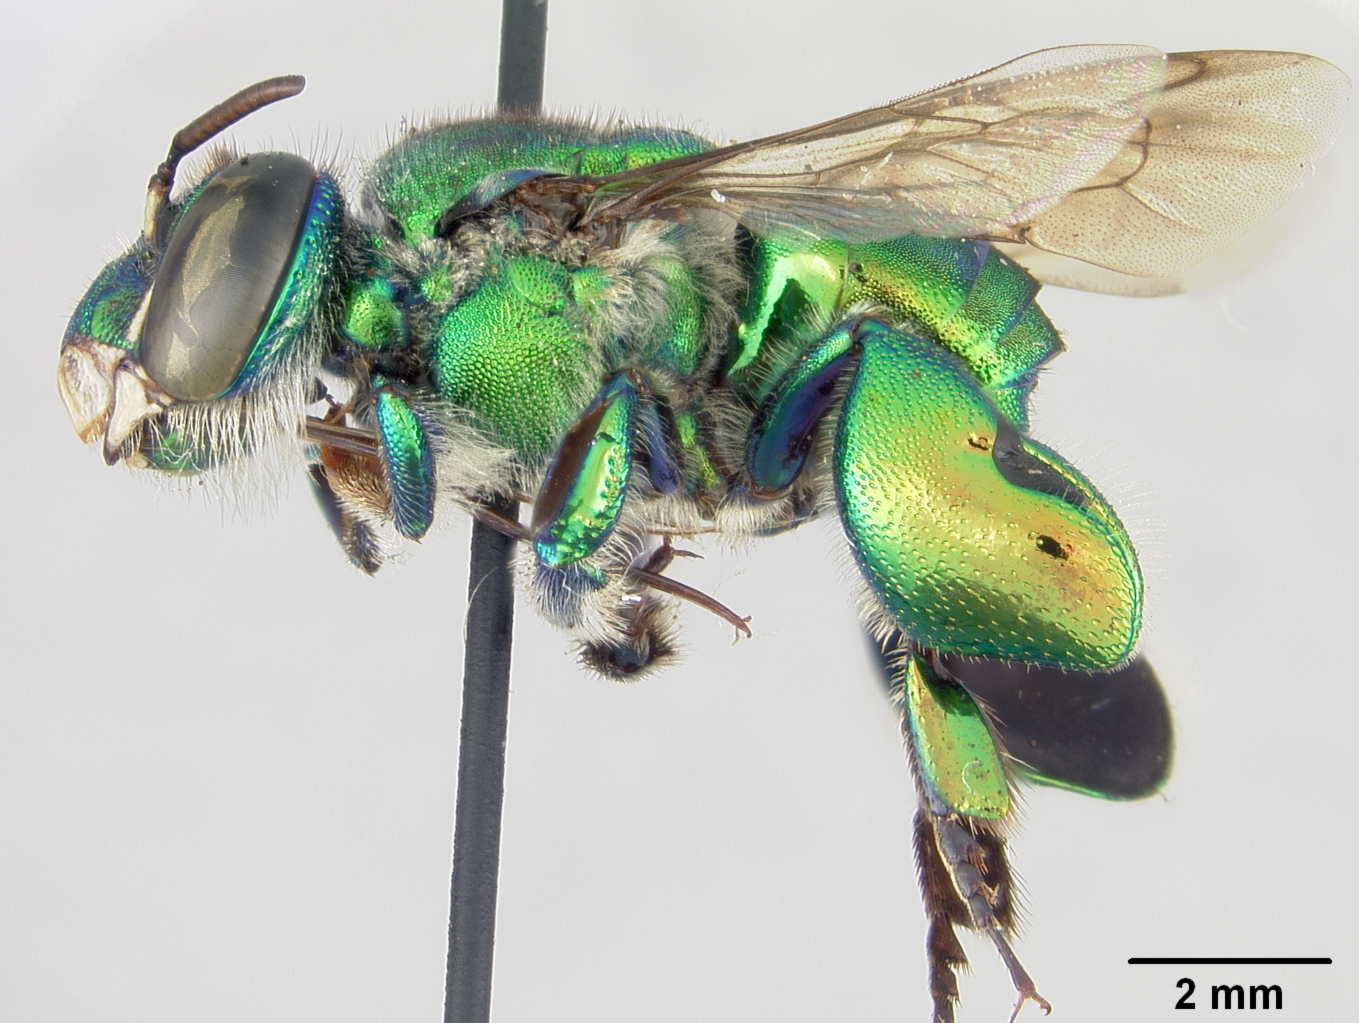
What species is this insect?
Euglossa liopoda
